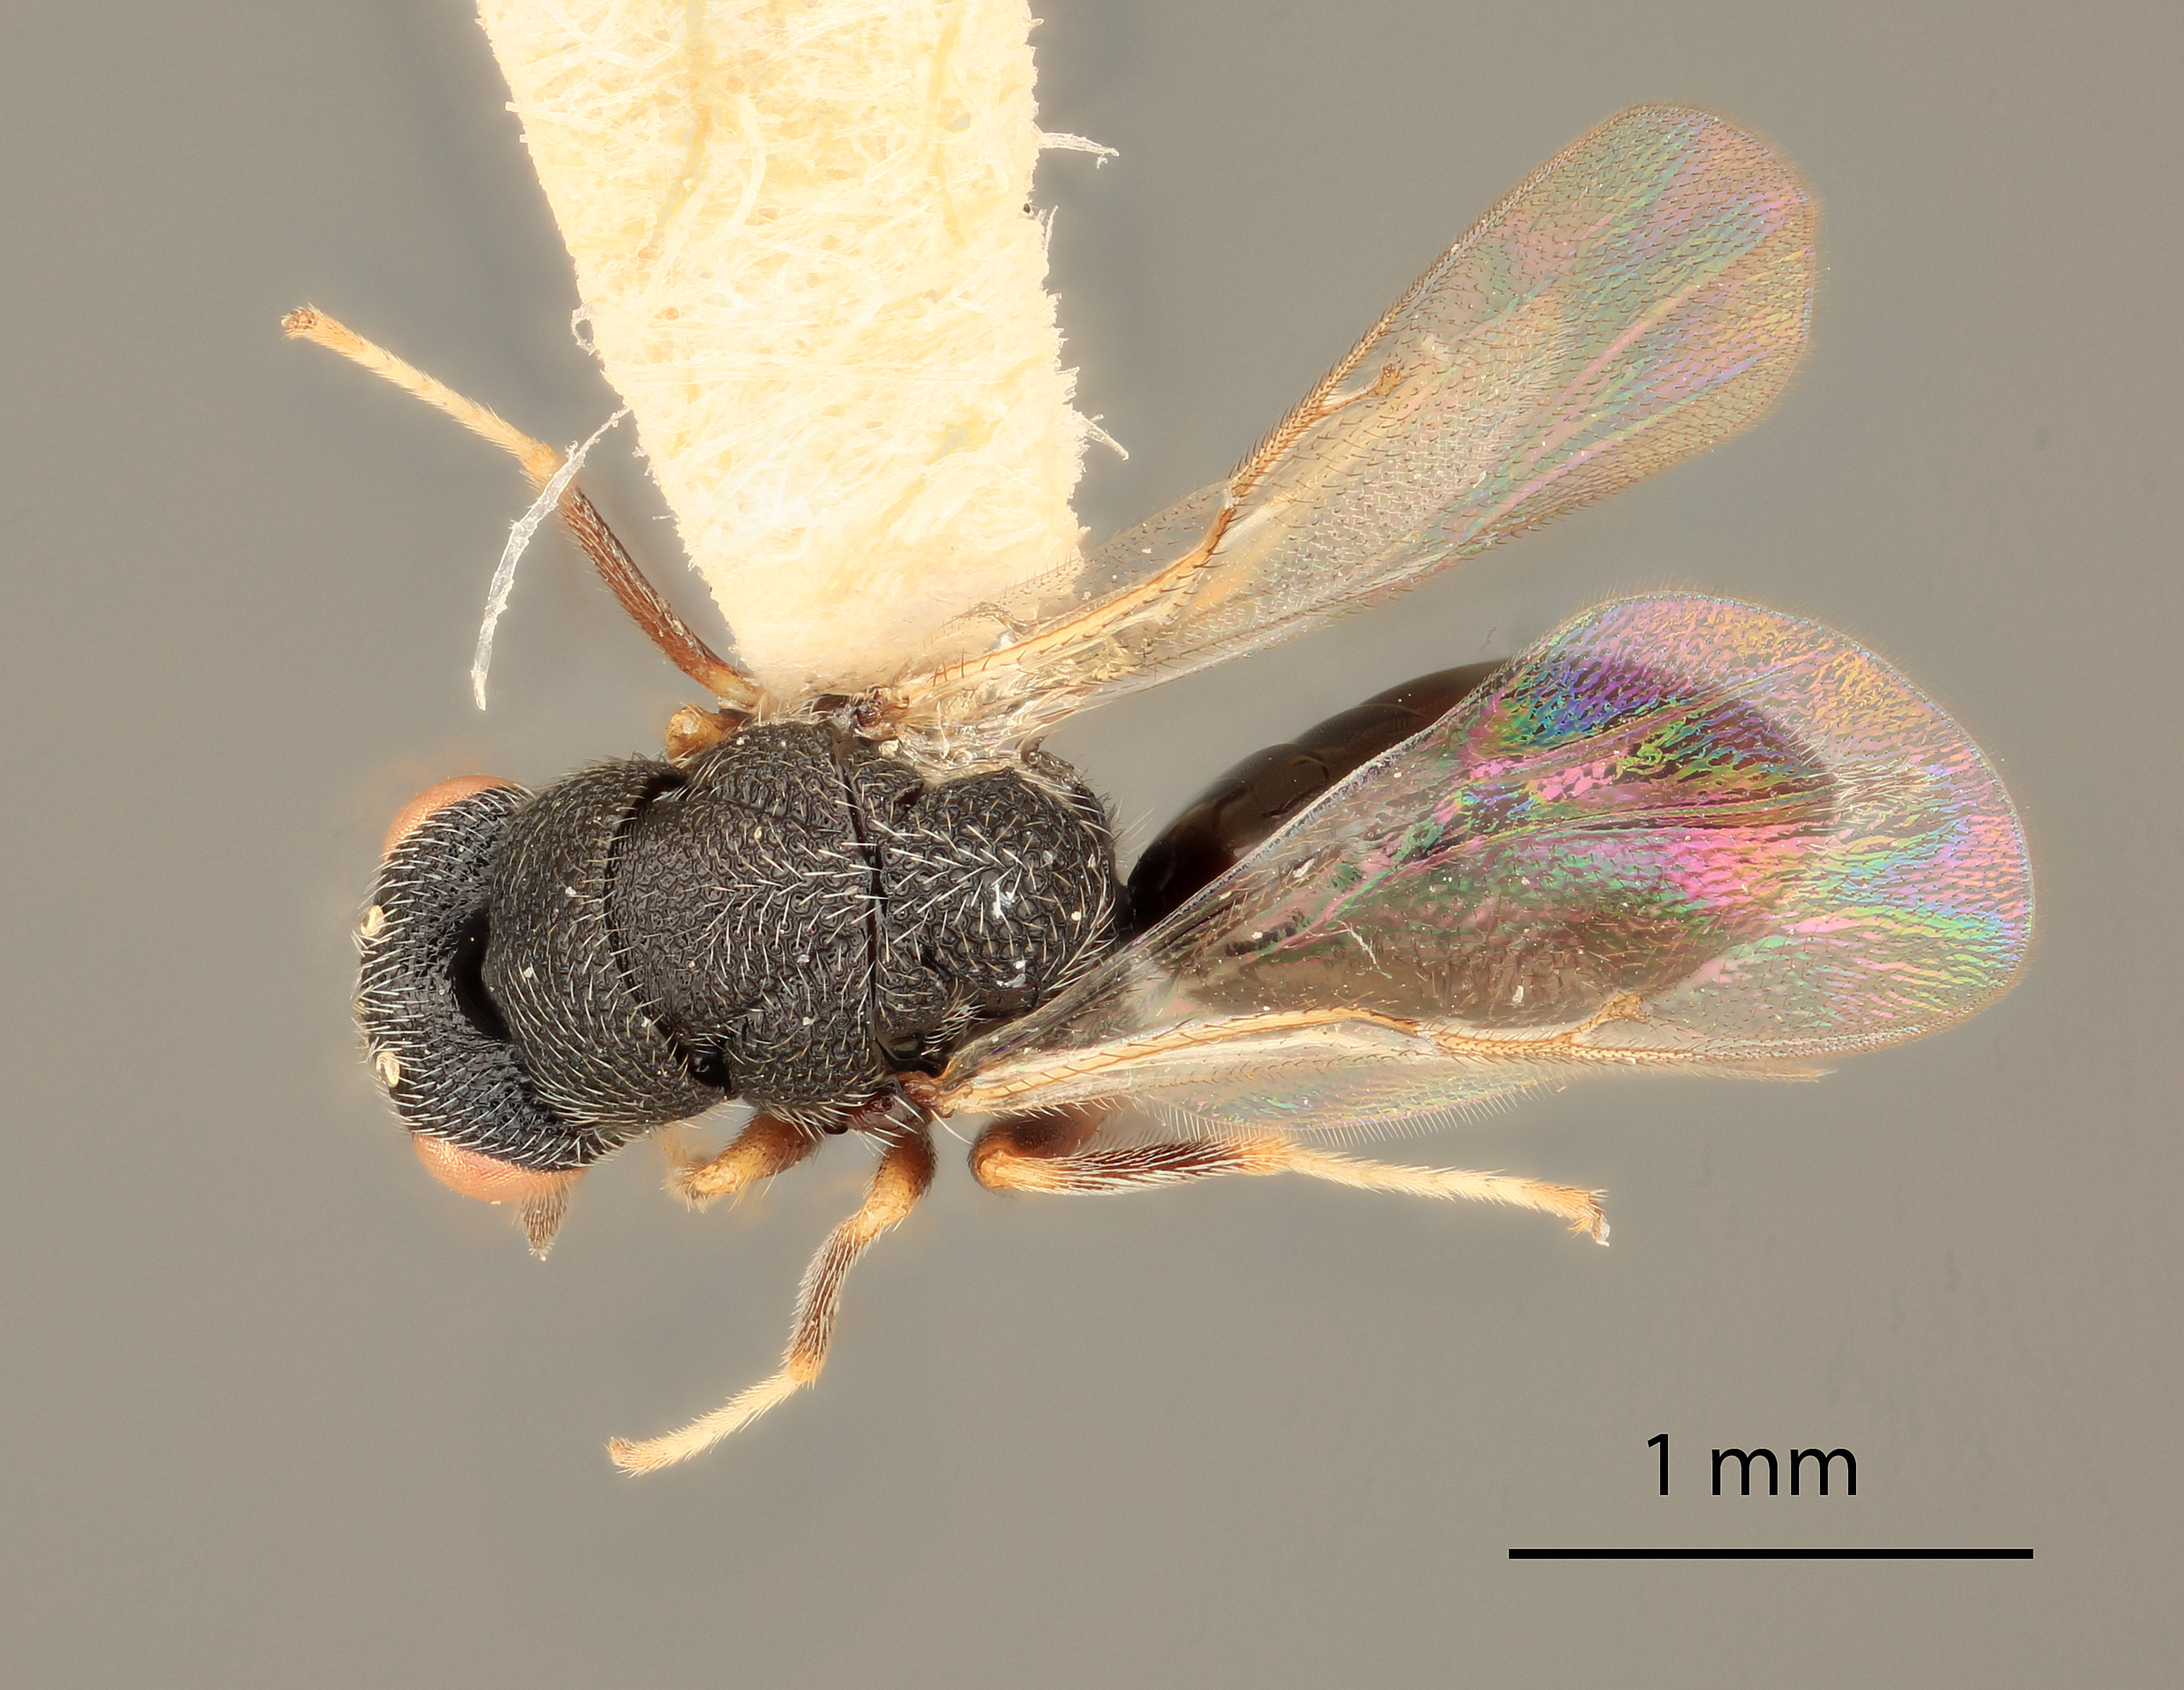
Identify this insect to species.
Eurytoma scabriterga
